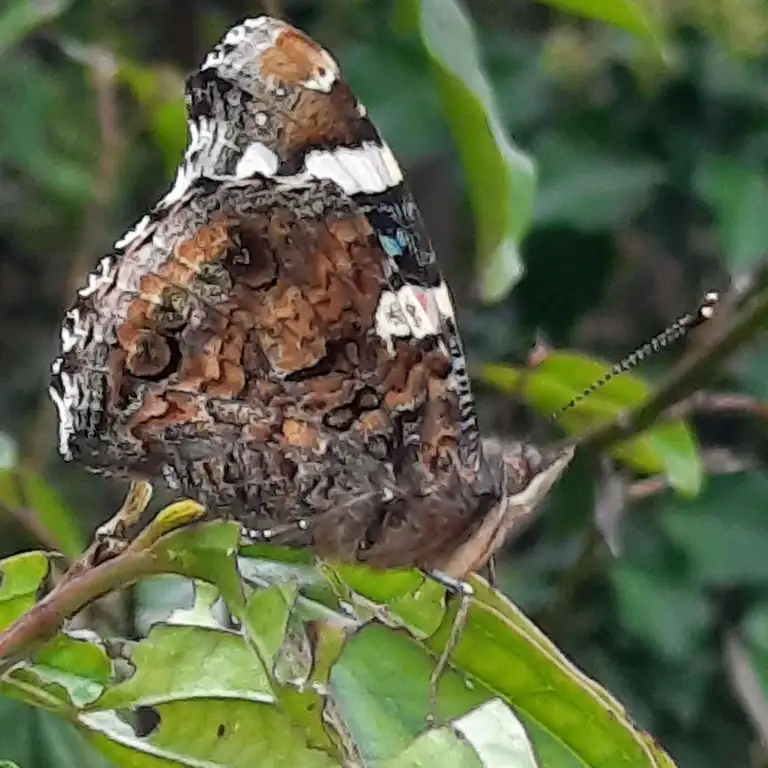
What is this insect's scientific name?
Vanessa atalanta
